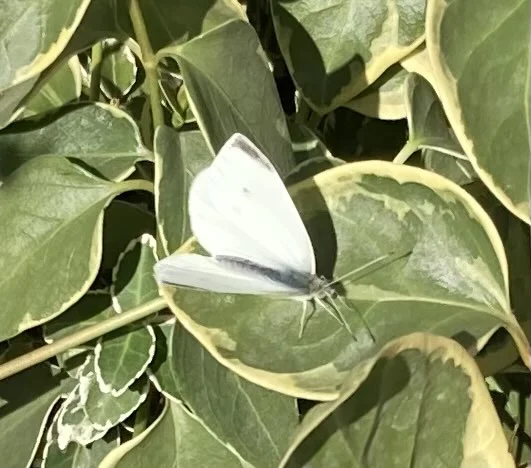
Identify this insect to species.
Pieris rapae
